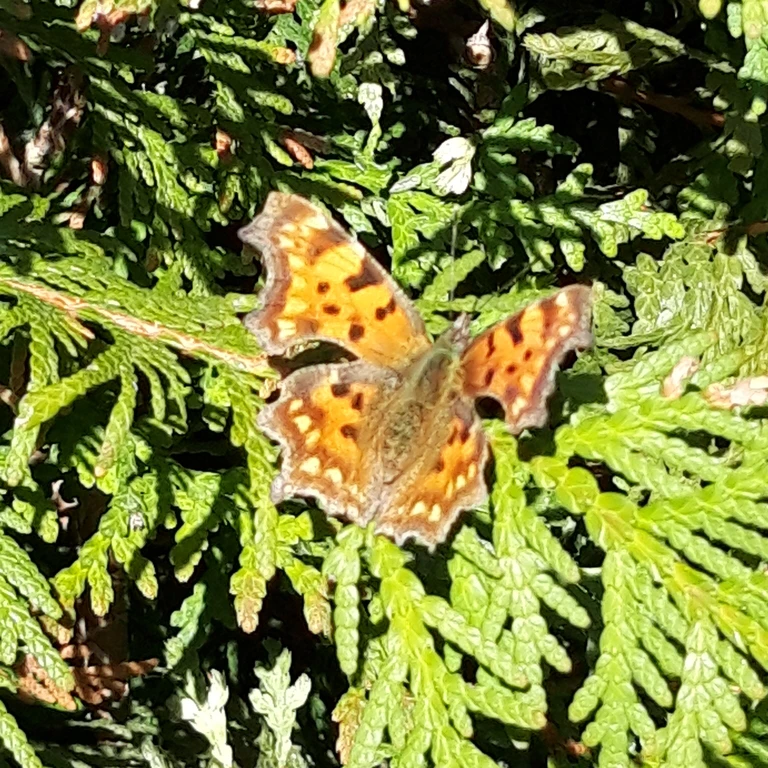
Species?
Polygonia c-album
